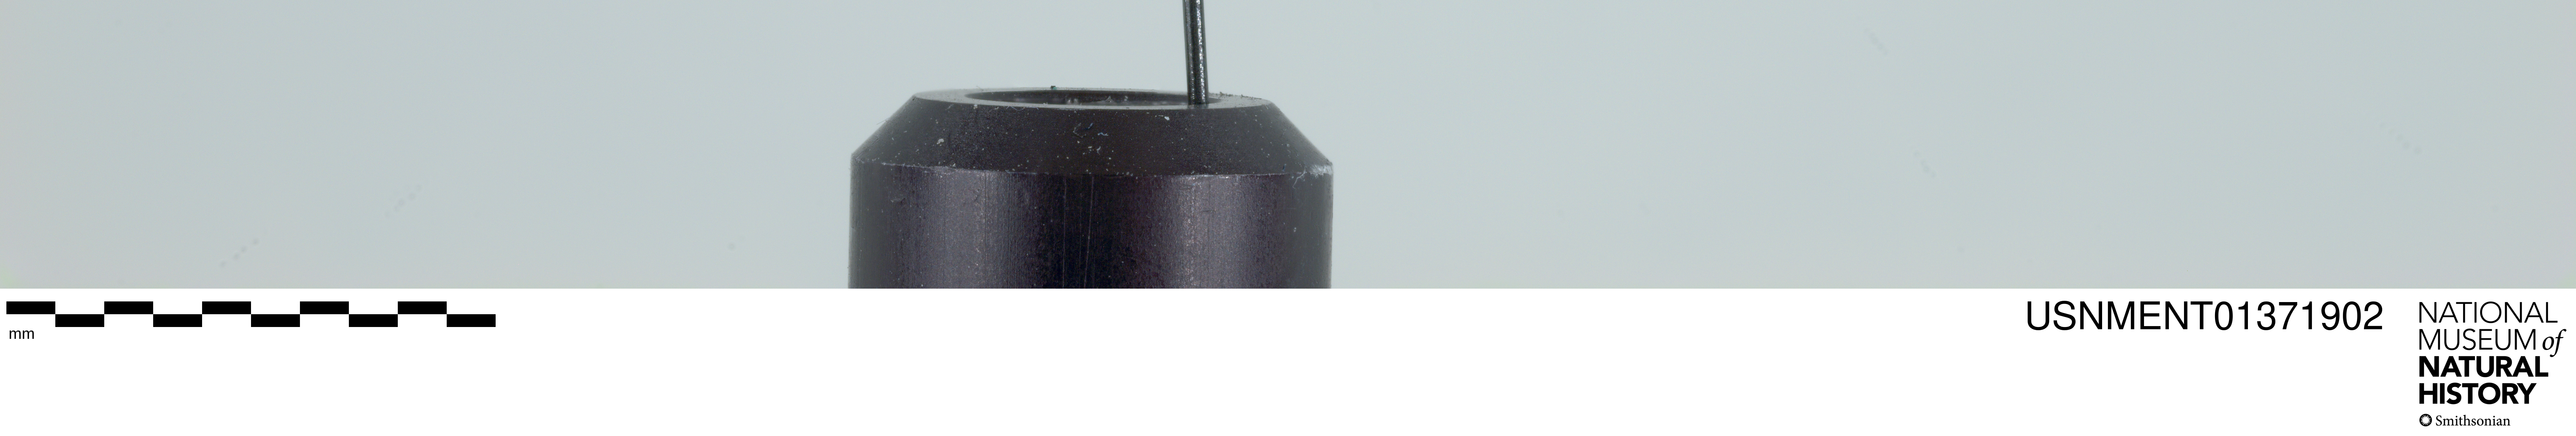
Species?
Neorhynchocephalus sackenii
